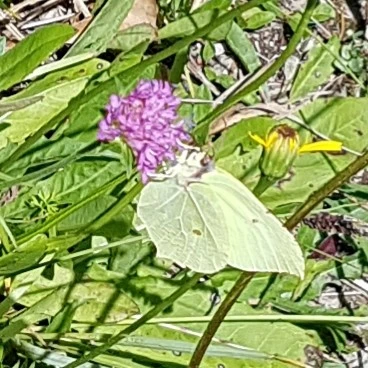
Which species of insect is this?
Gonepteryx rhamni
